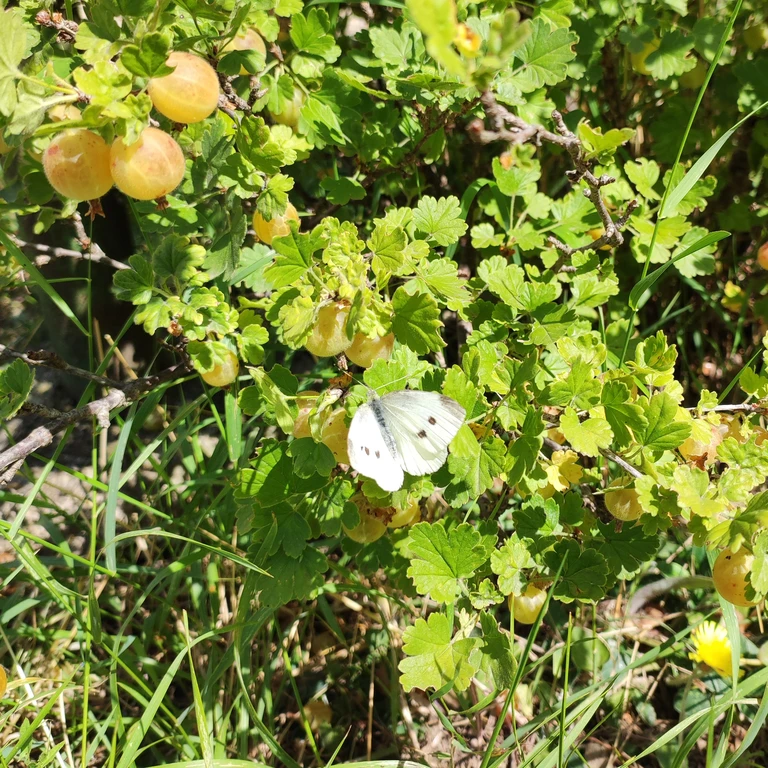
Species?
Pieris rapae
